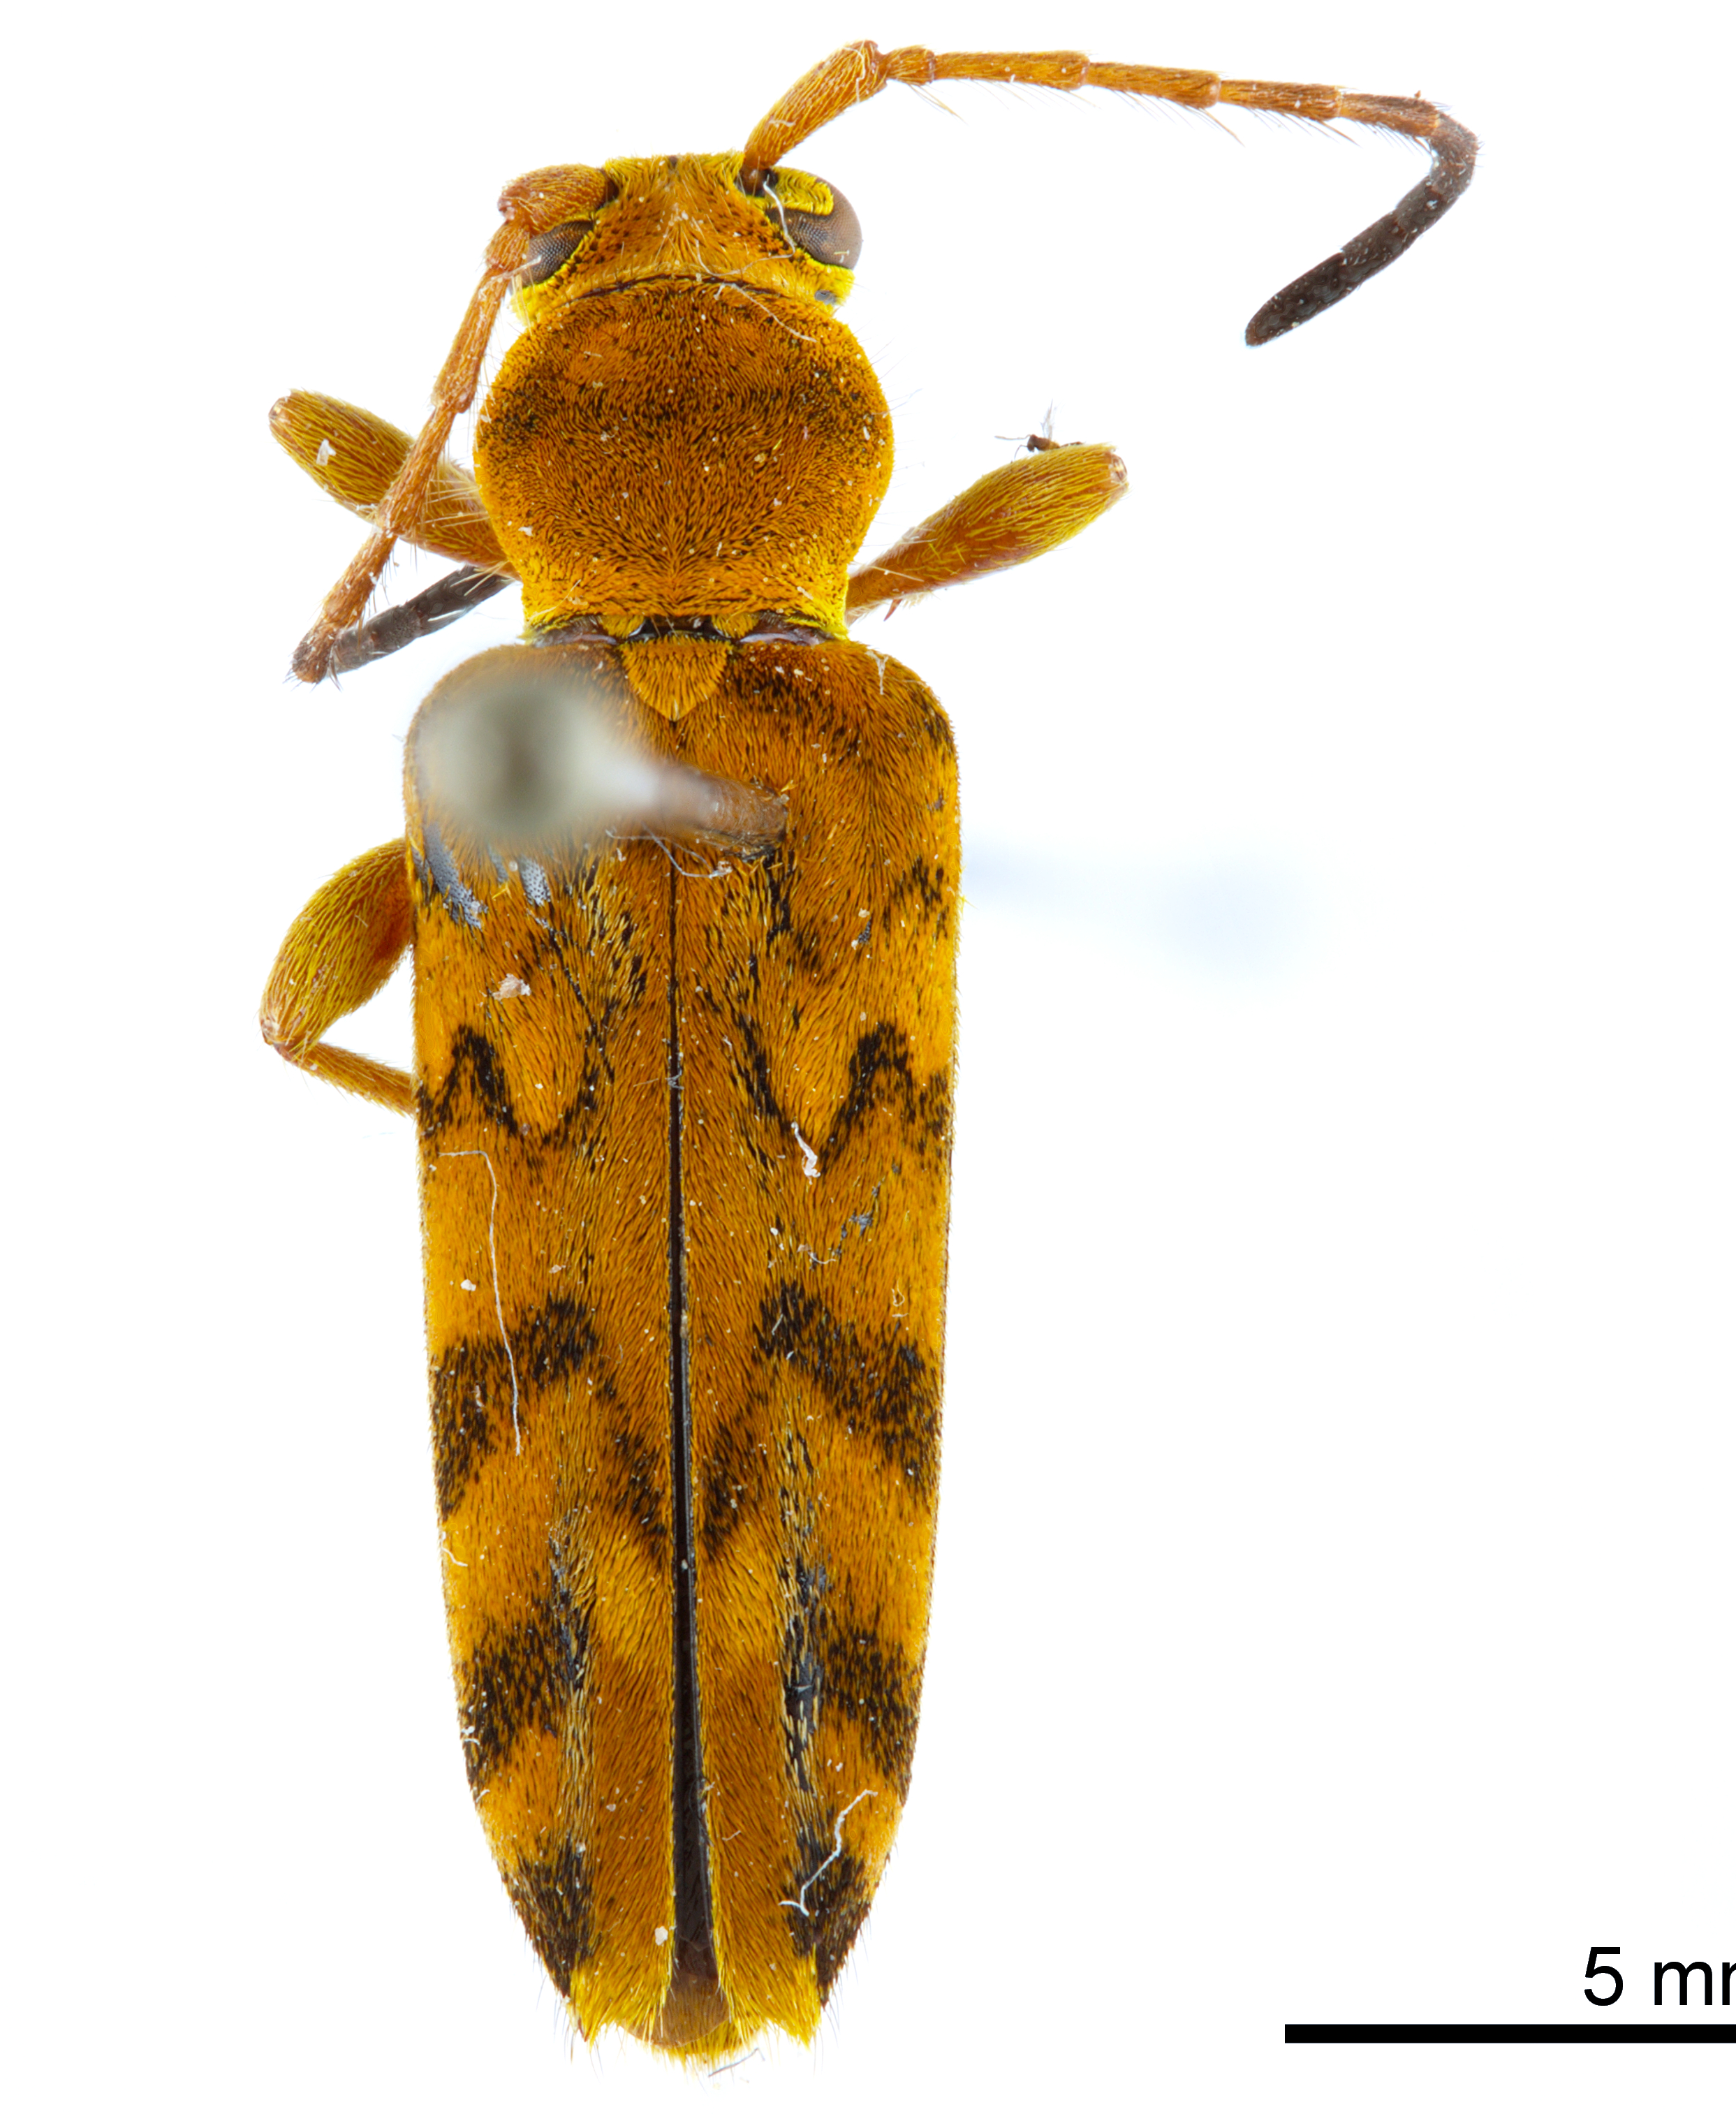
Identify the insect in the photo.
Ochraethes citrinus
